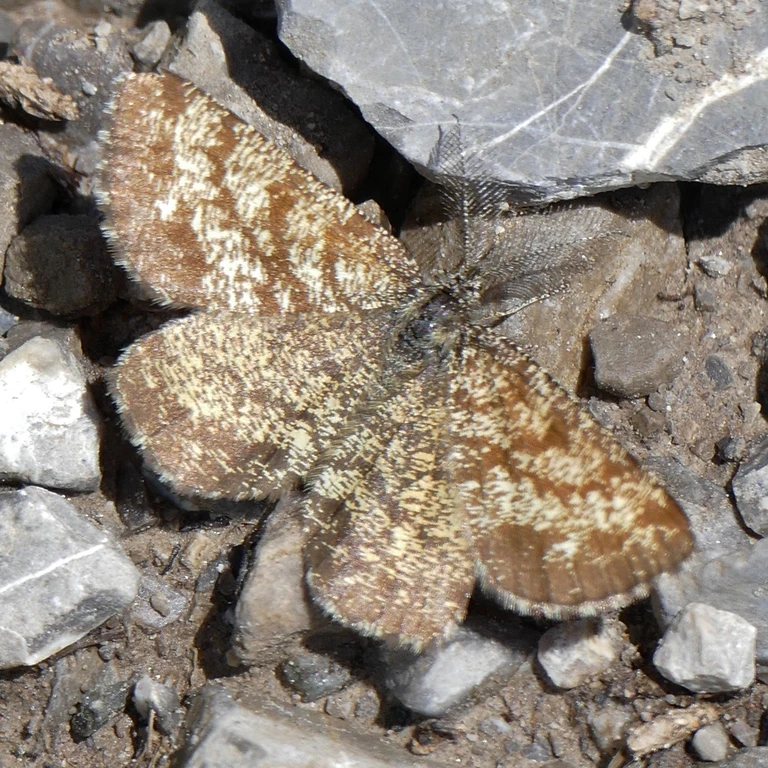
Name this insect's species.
Ematurga atomaria
